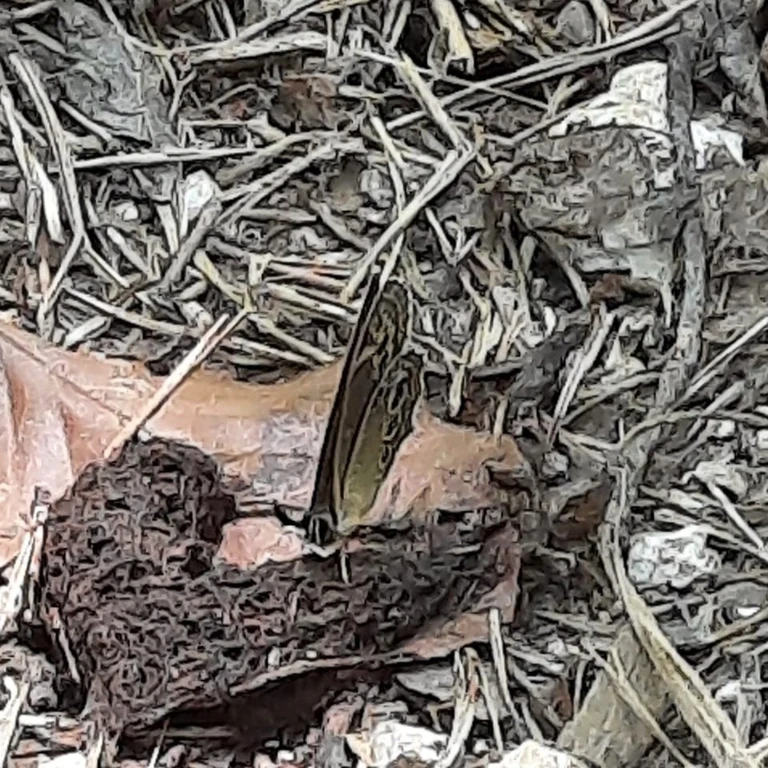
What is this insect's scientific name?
Lopinga achine (also Pararge achine)
